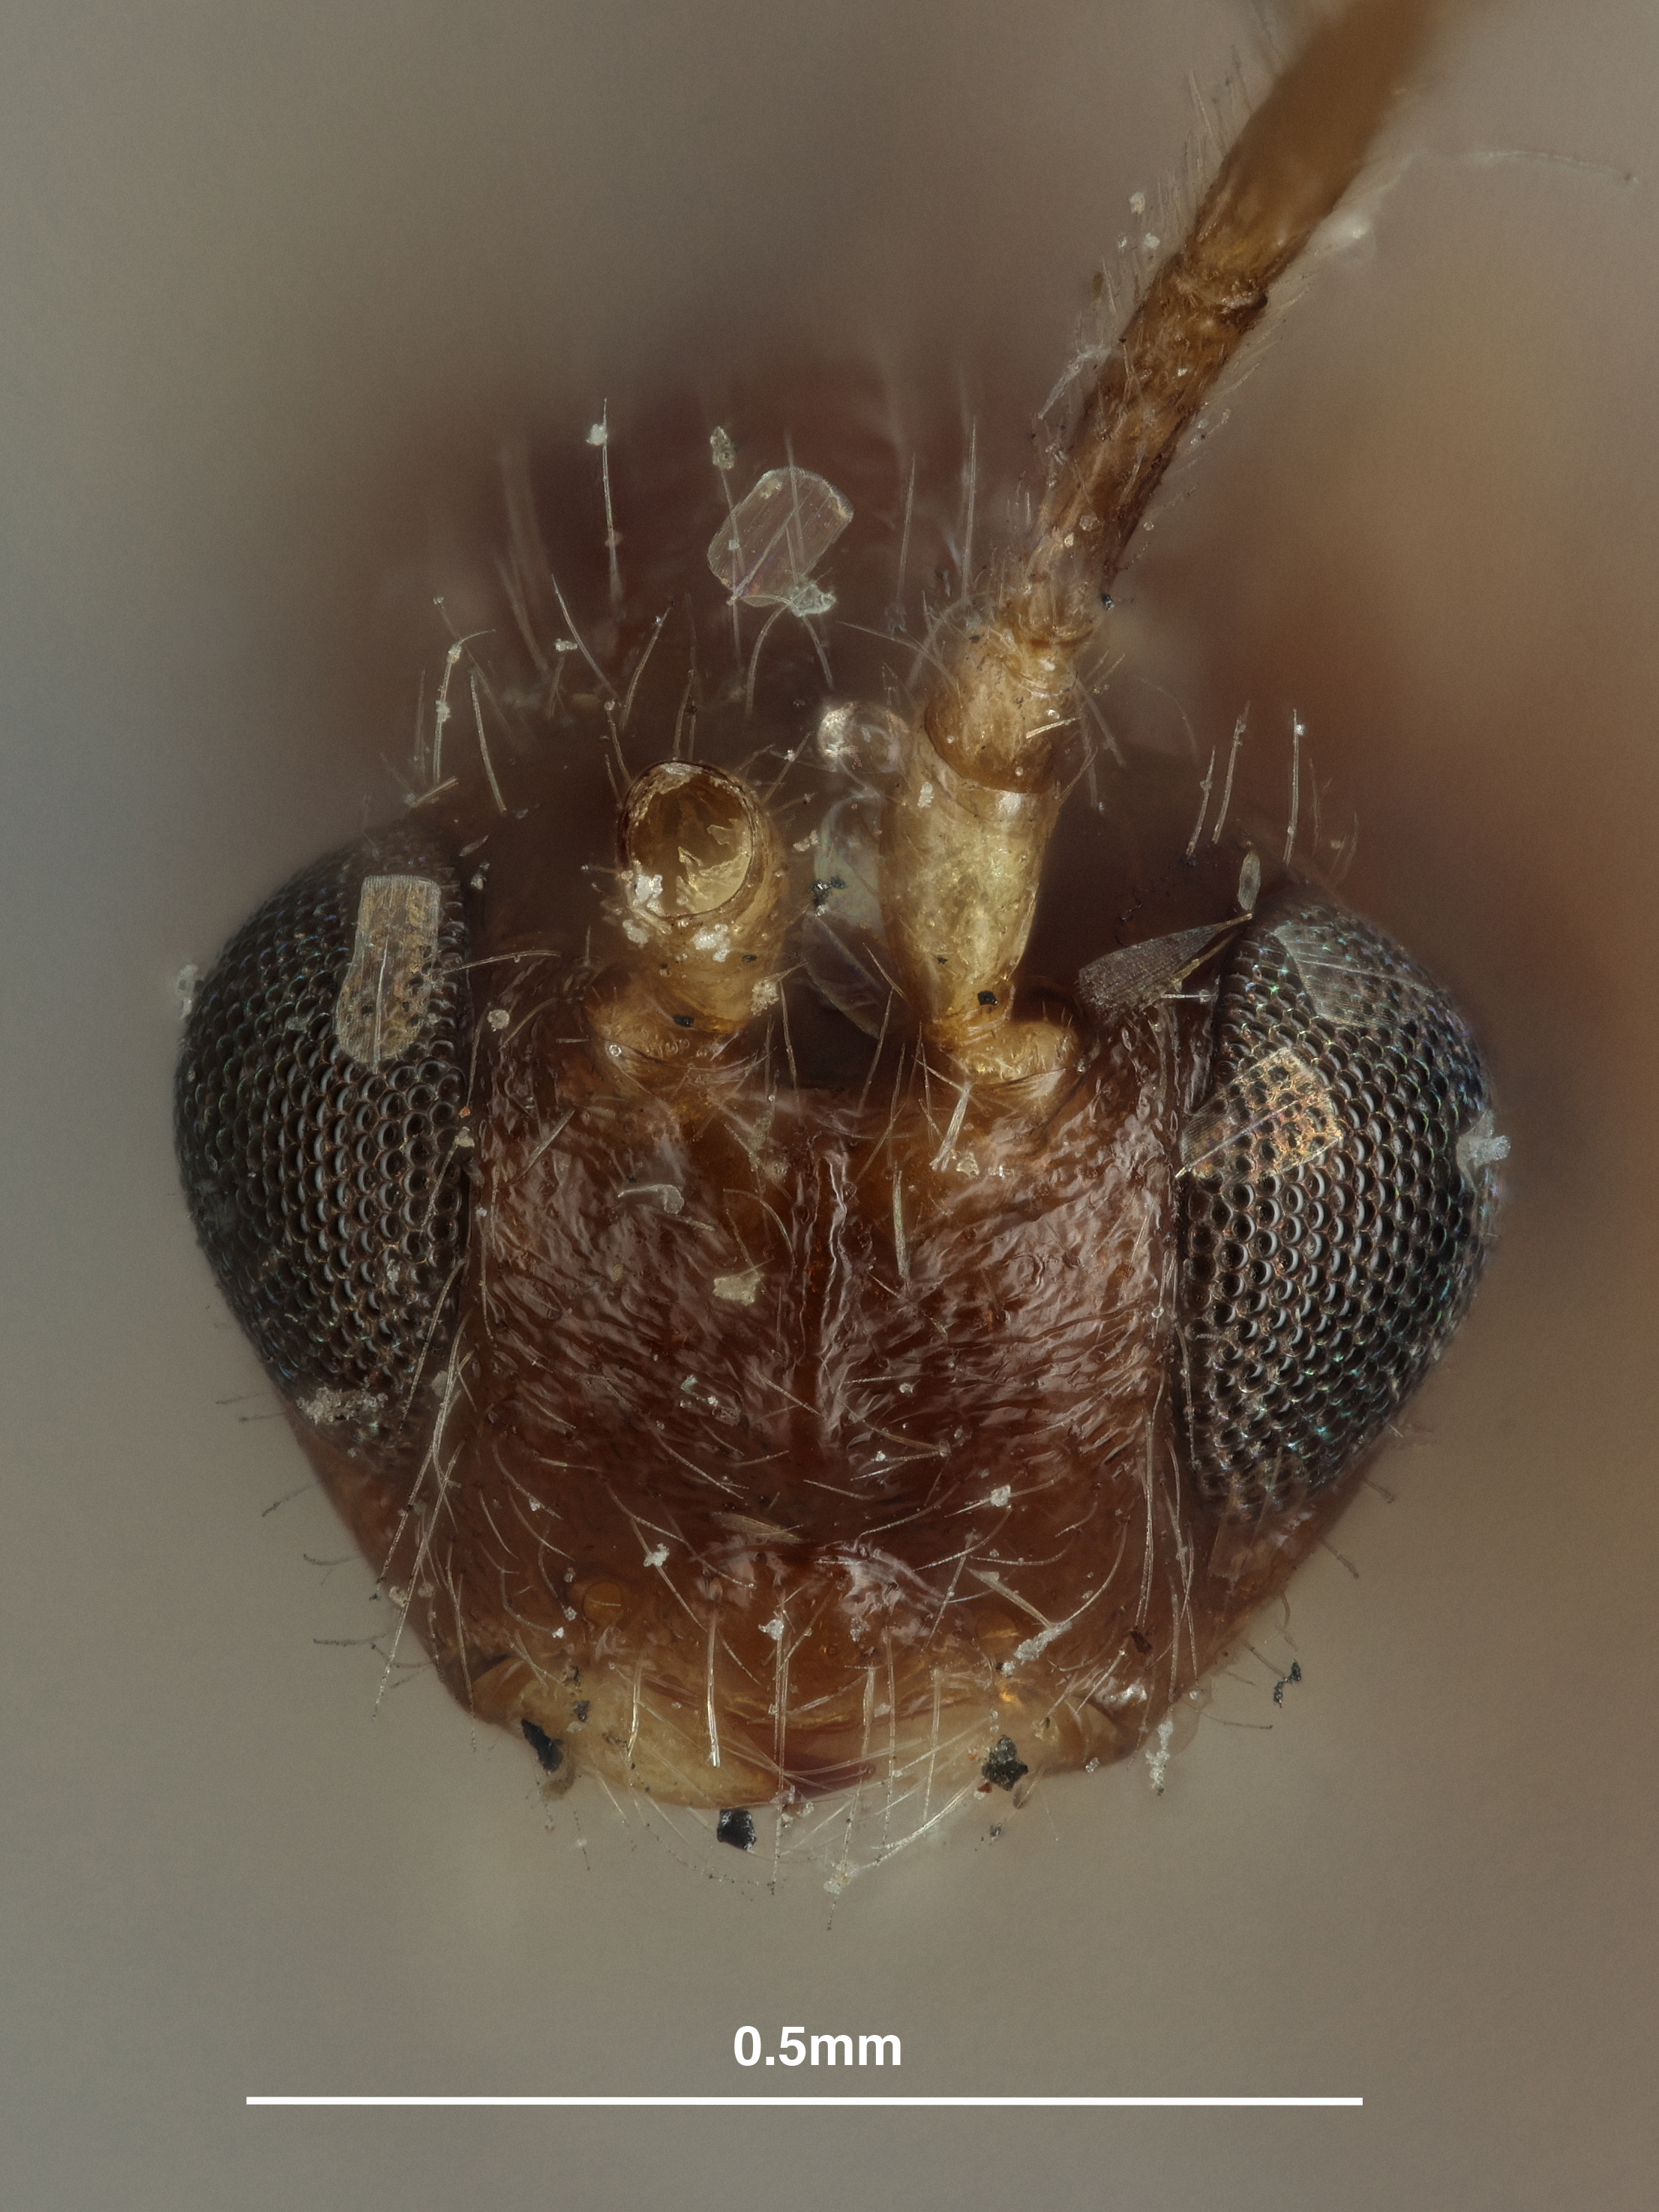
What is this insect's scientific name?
Opius cincticornis
